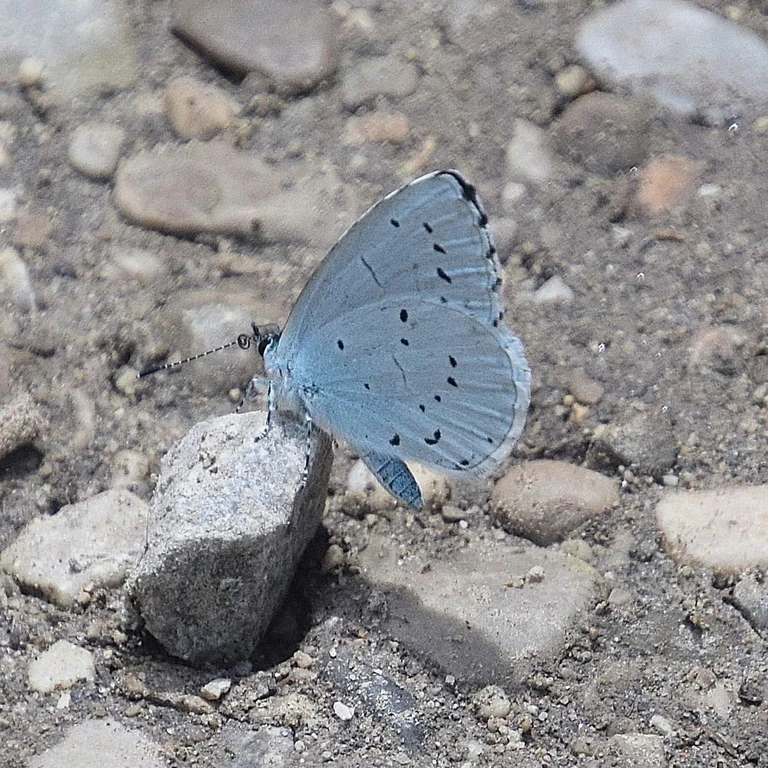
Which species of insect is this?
Celastrina argiolus
